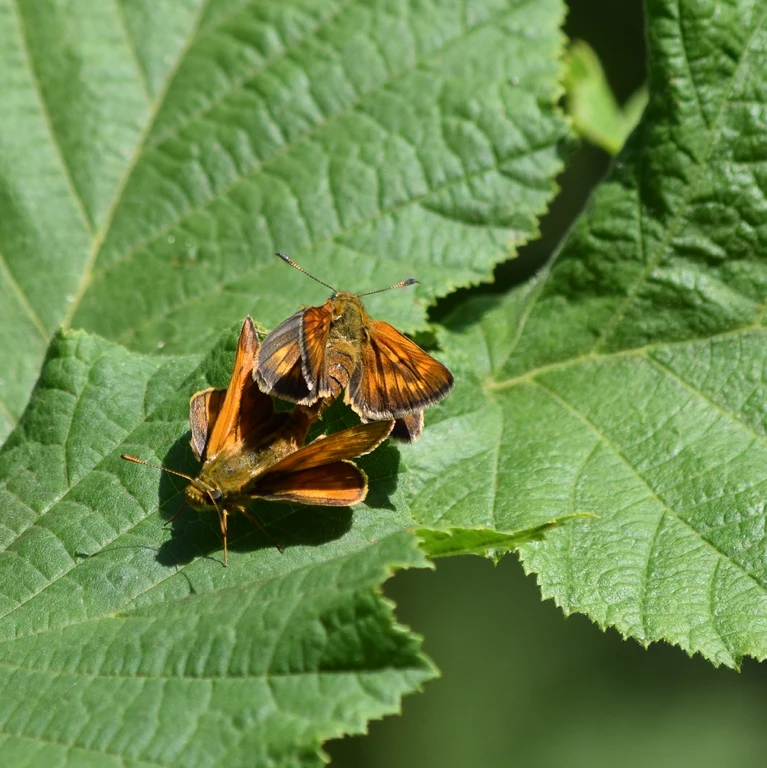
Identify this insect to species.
Ochlodes sylvanus (also Ochlodes venata)
